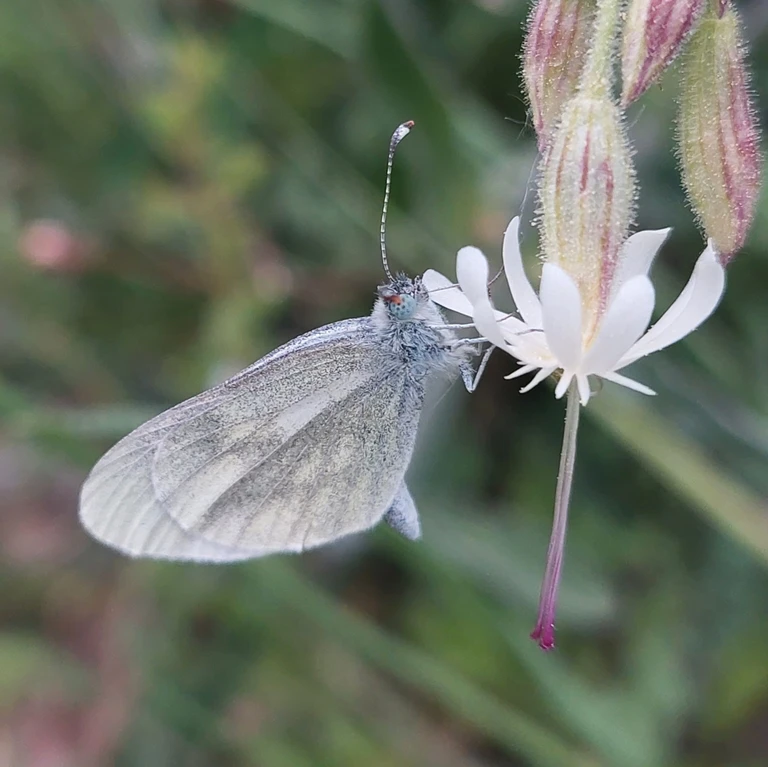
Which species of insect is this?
Leptidea sinapis/juvernica
